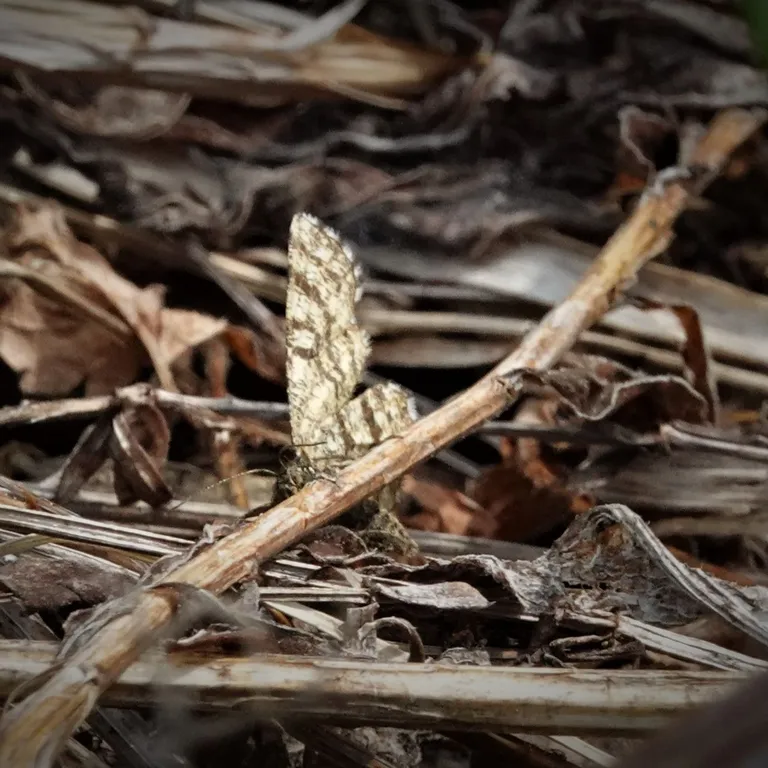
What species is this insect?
Ematurga atomaria
